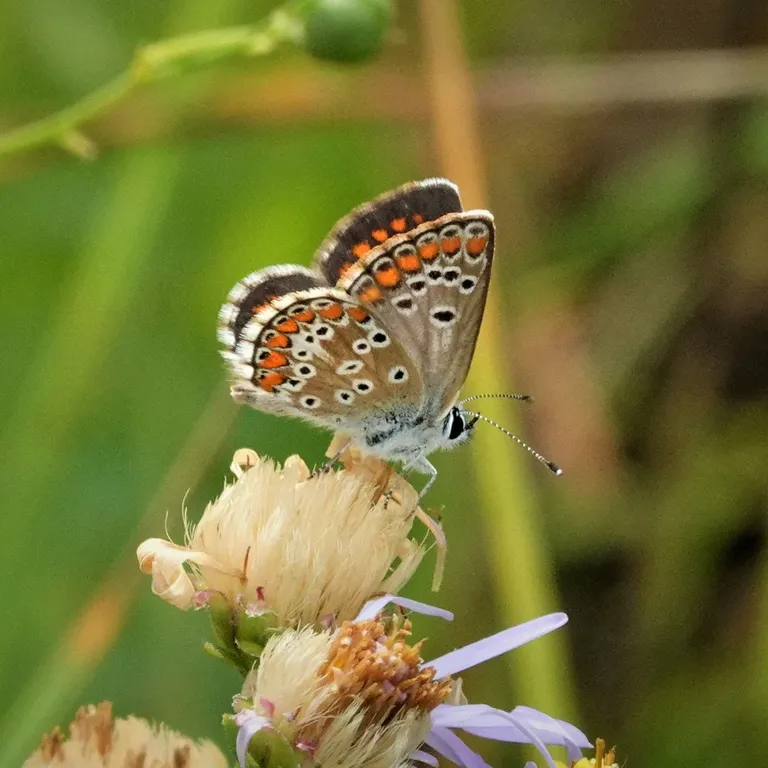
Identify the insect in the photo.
Aricia agestis/artaxerxes
